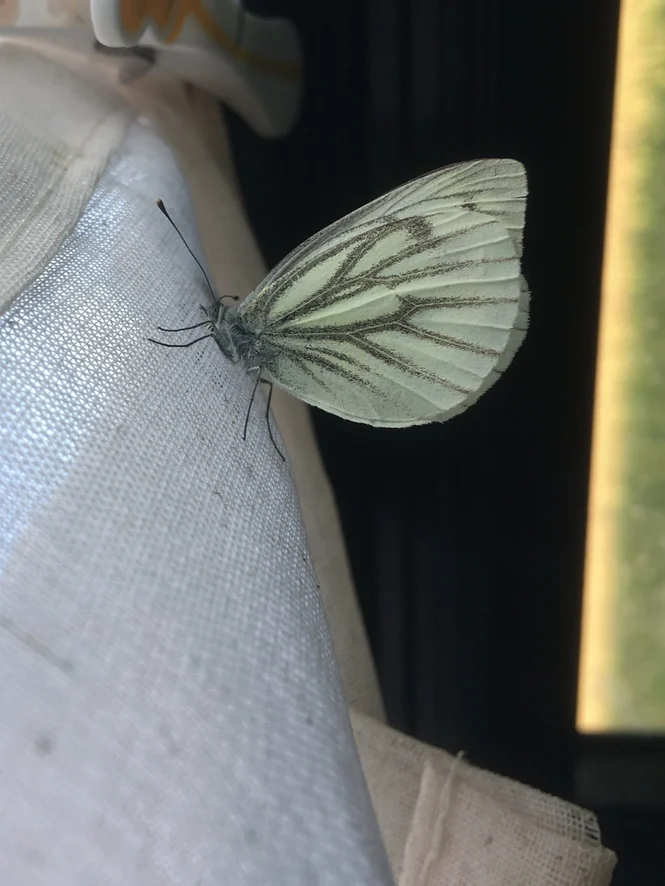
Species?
Pieris napi
